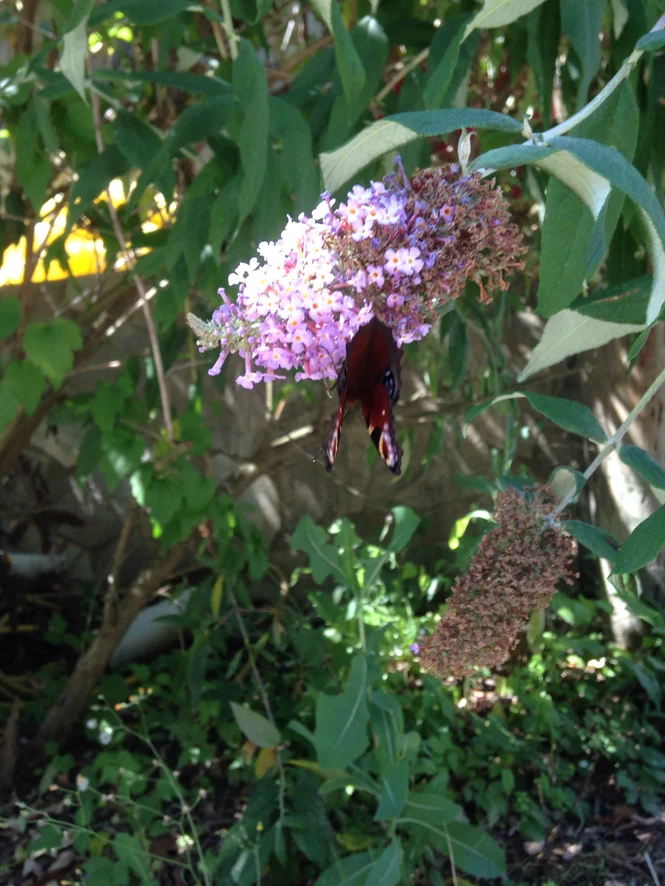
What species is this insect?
Aglais io
